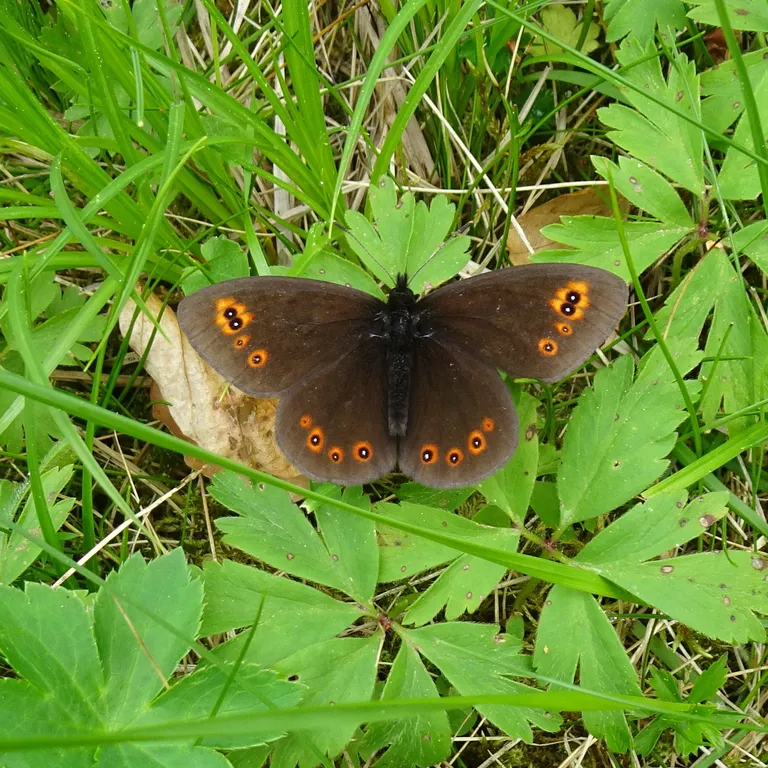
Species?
Erebia medusa
